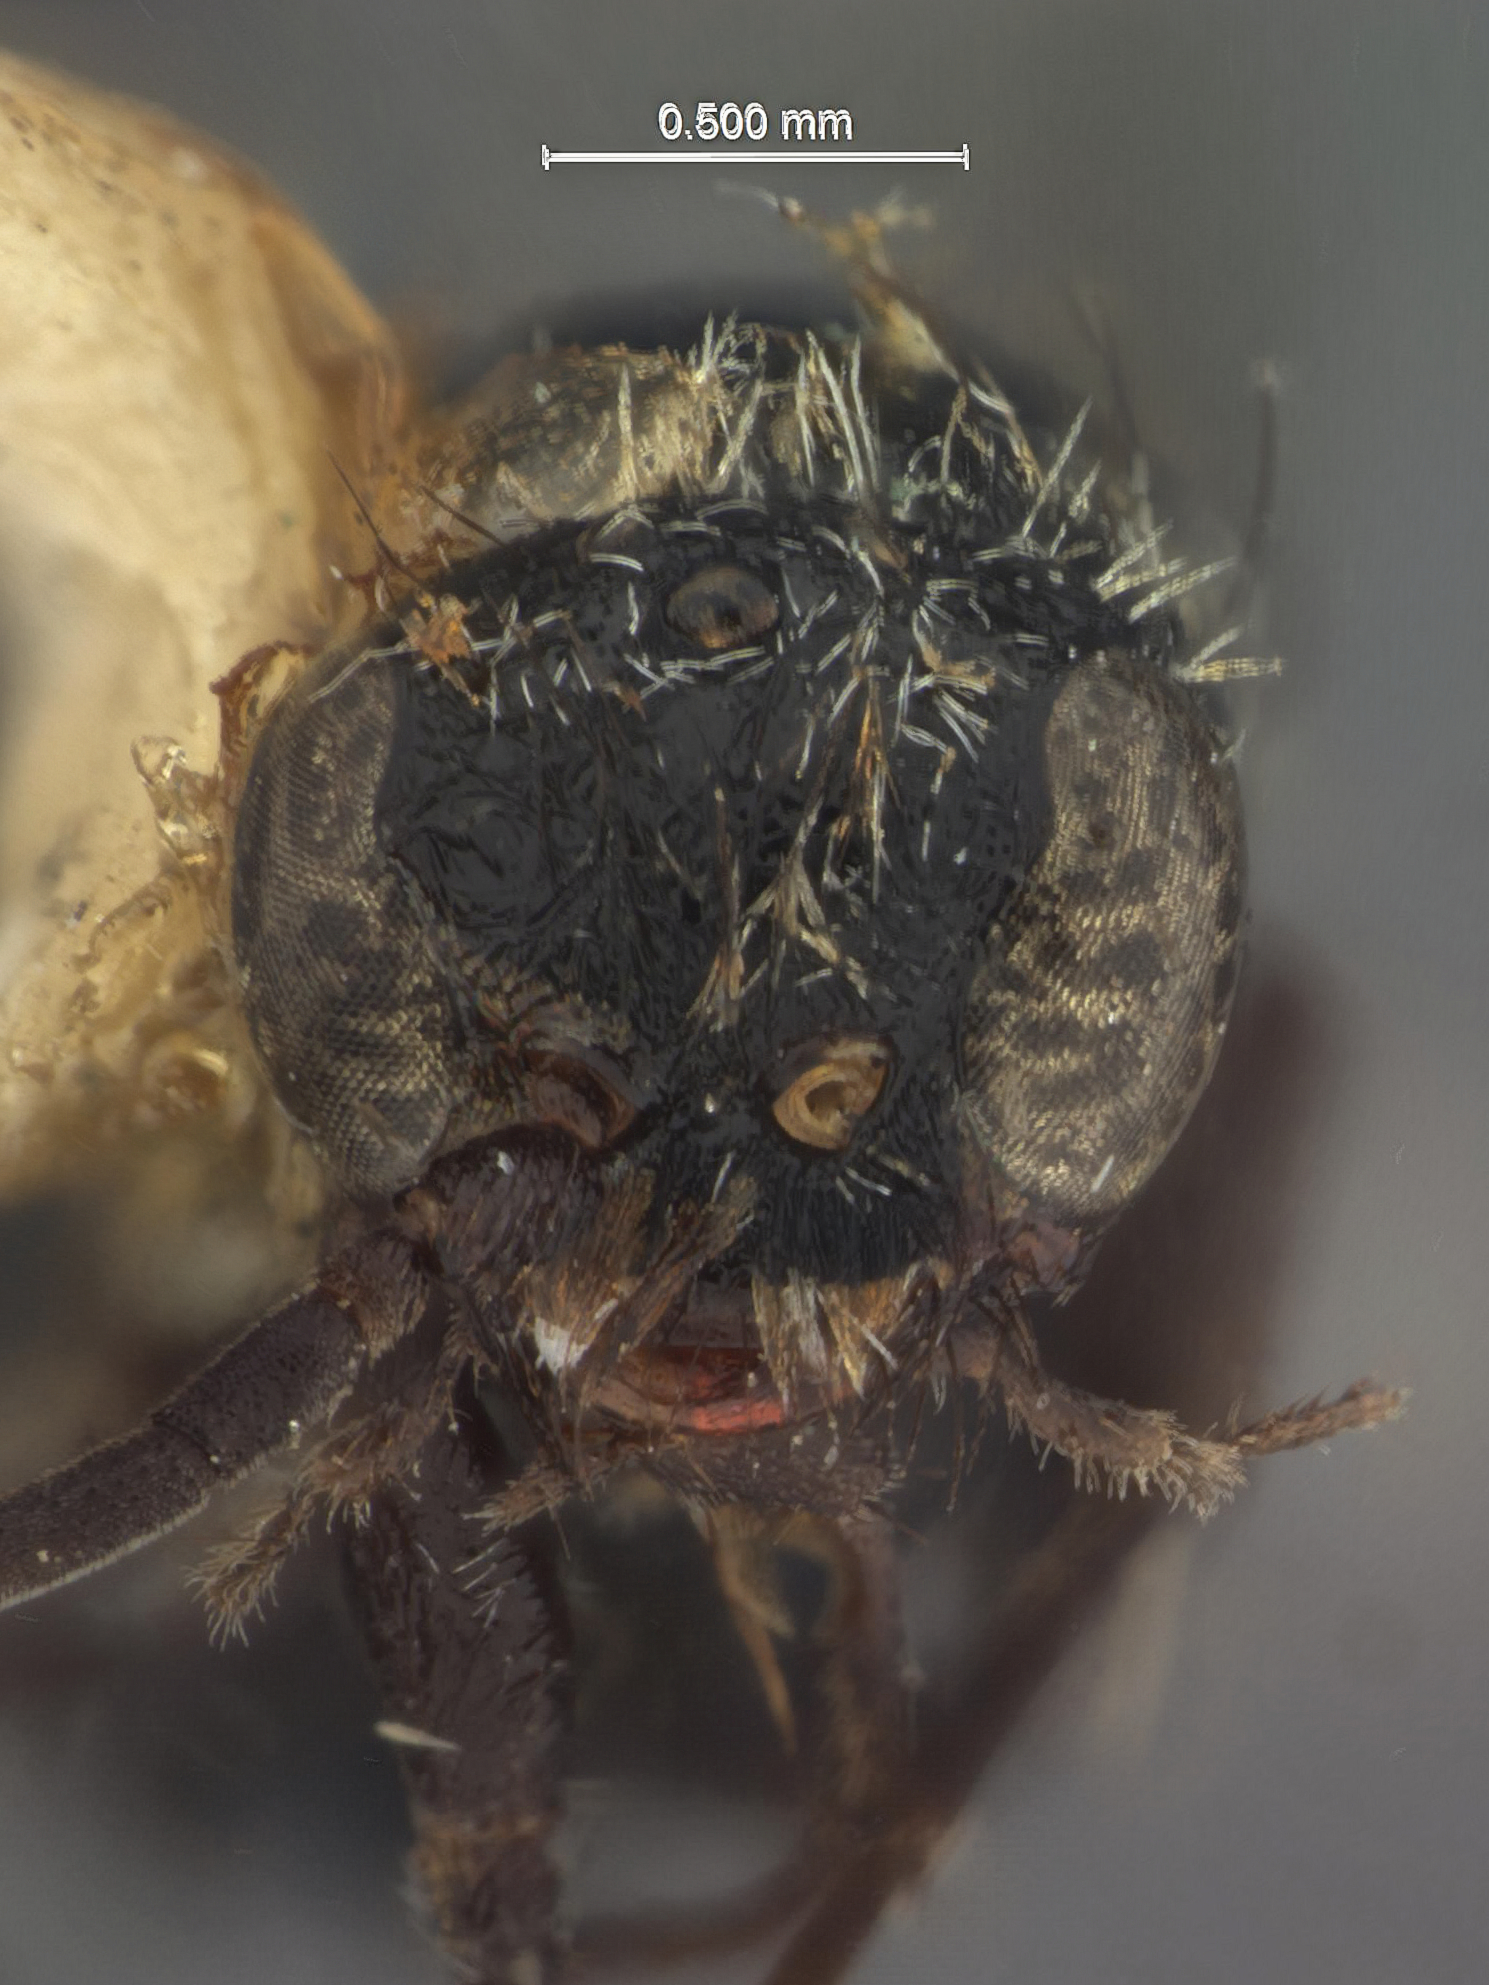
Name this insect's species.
Anommutilla difficillis
